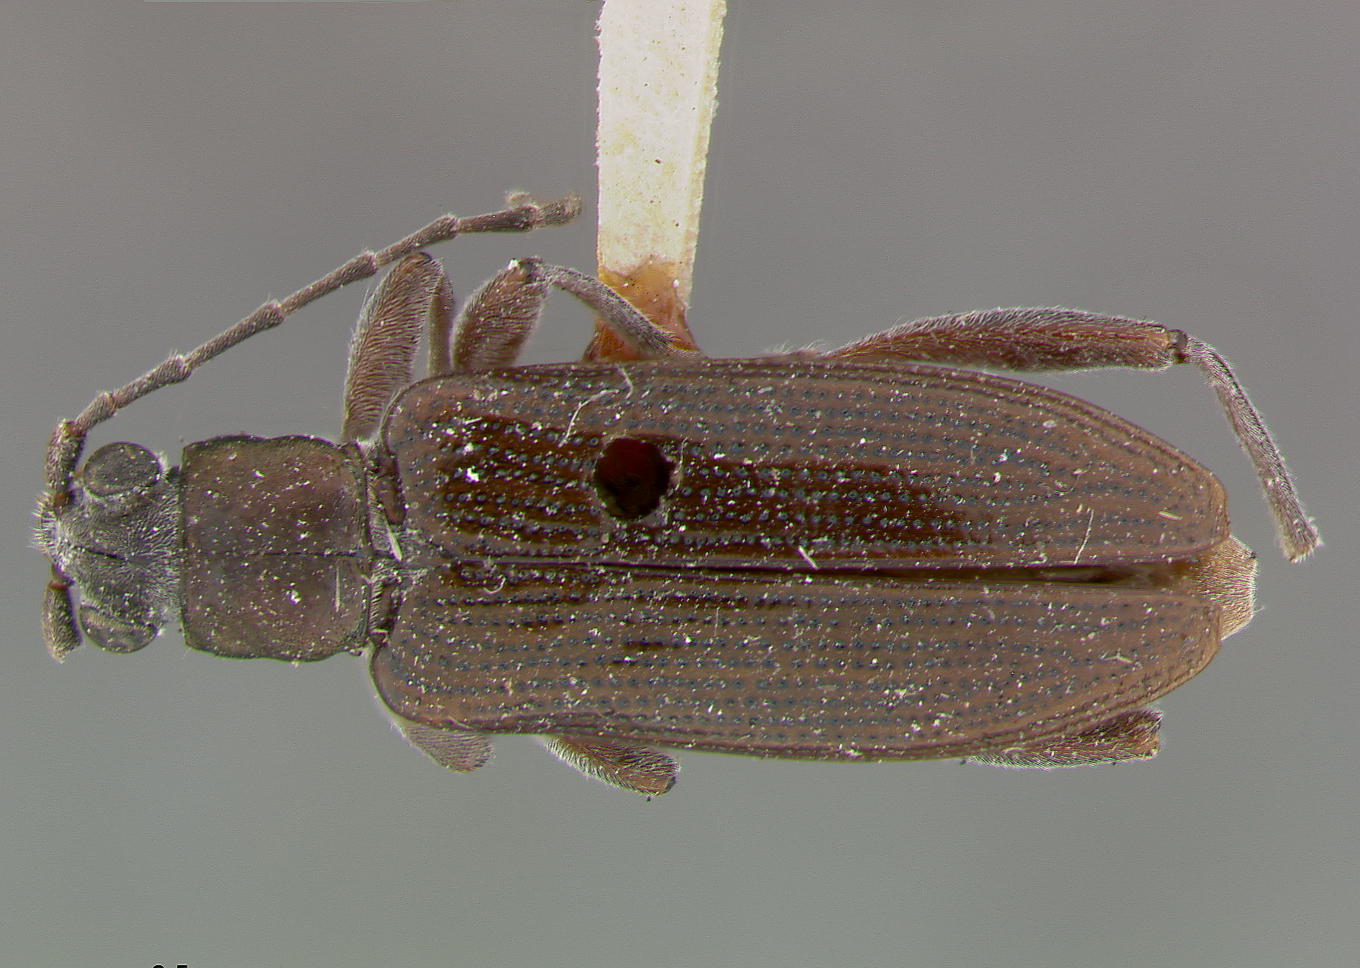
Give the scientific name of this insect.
Donacia edentata
